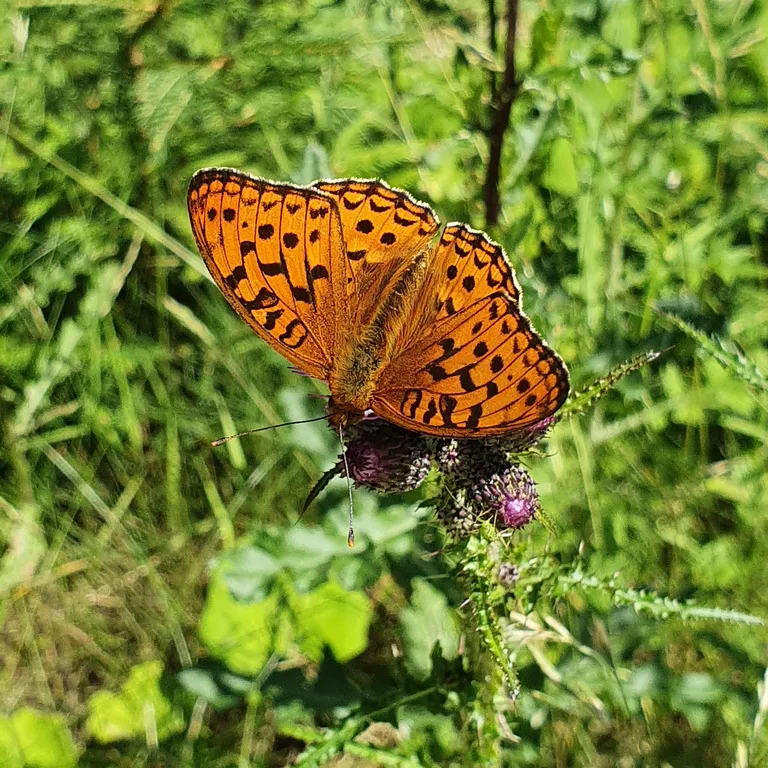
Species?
Fabriciana adippe
